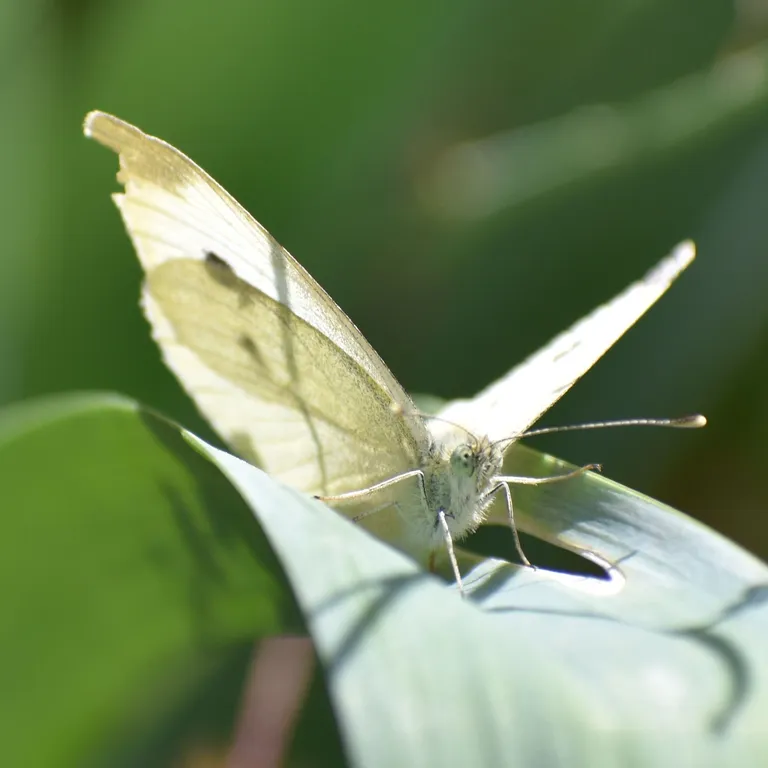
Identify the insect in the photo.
Pieris rapae
